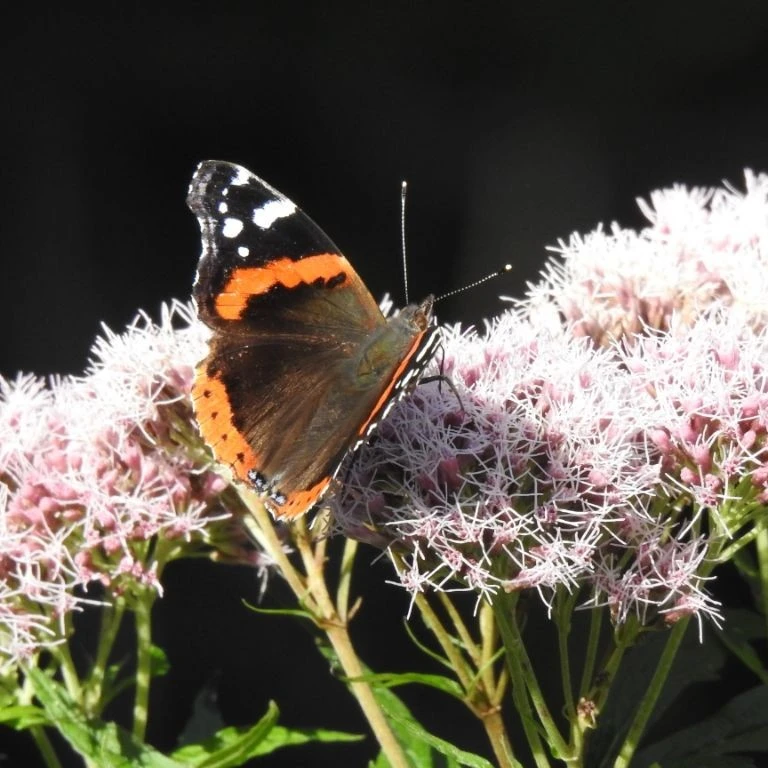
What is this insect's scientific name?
Vanessa atalanta
